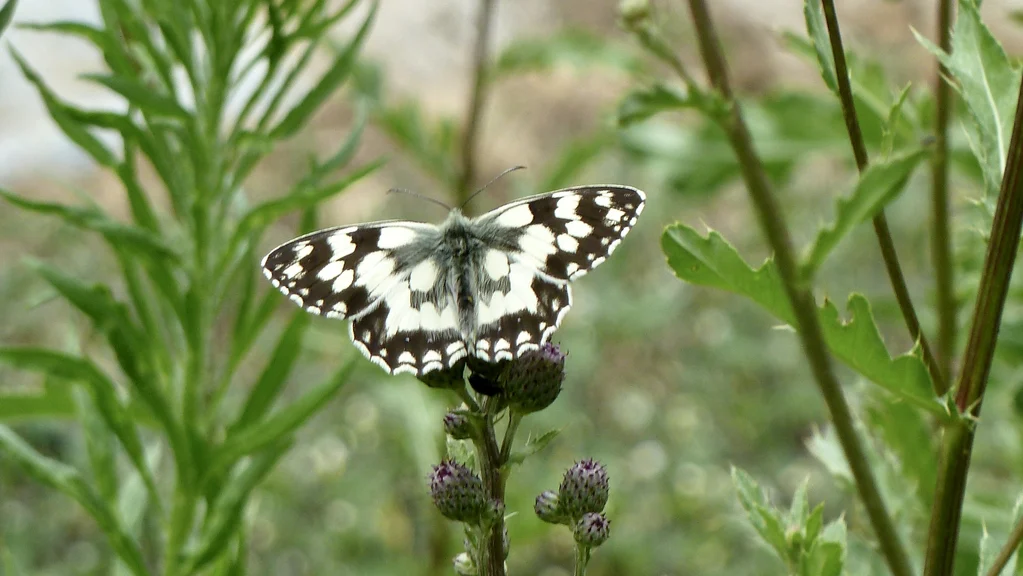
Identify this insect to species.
Melanargia galathea
